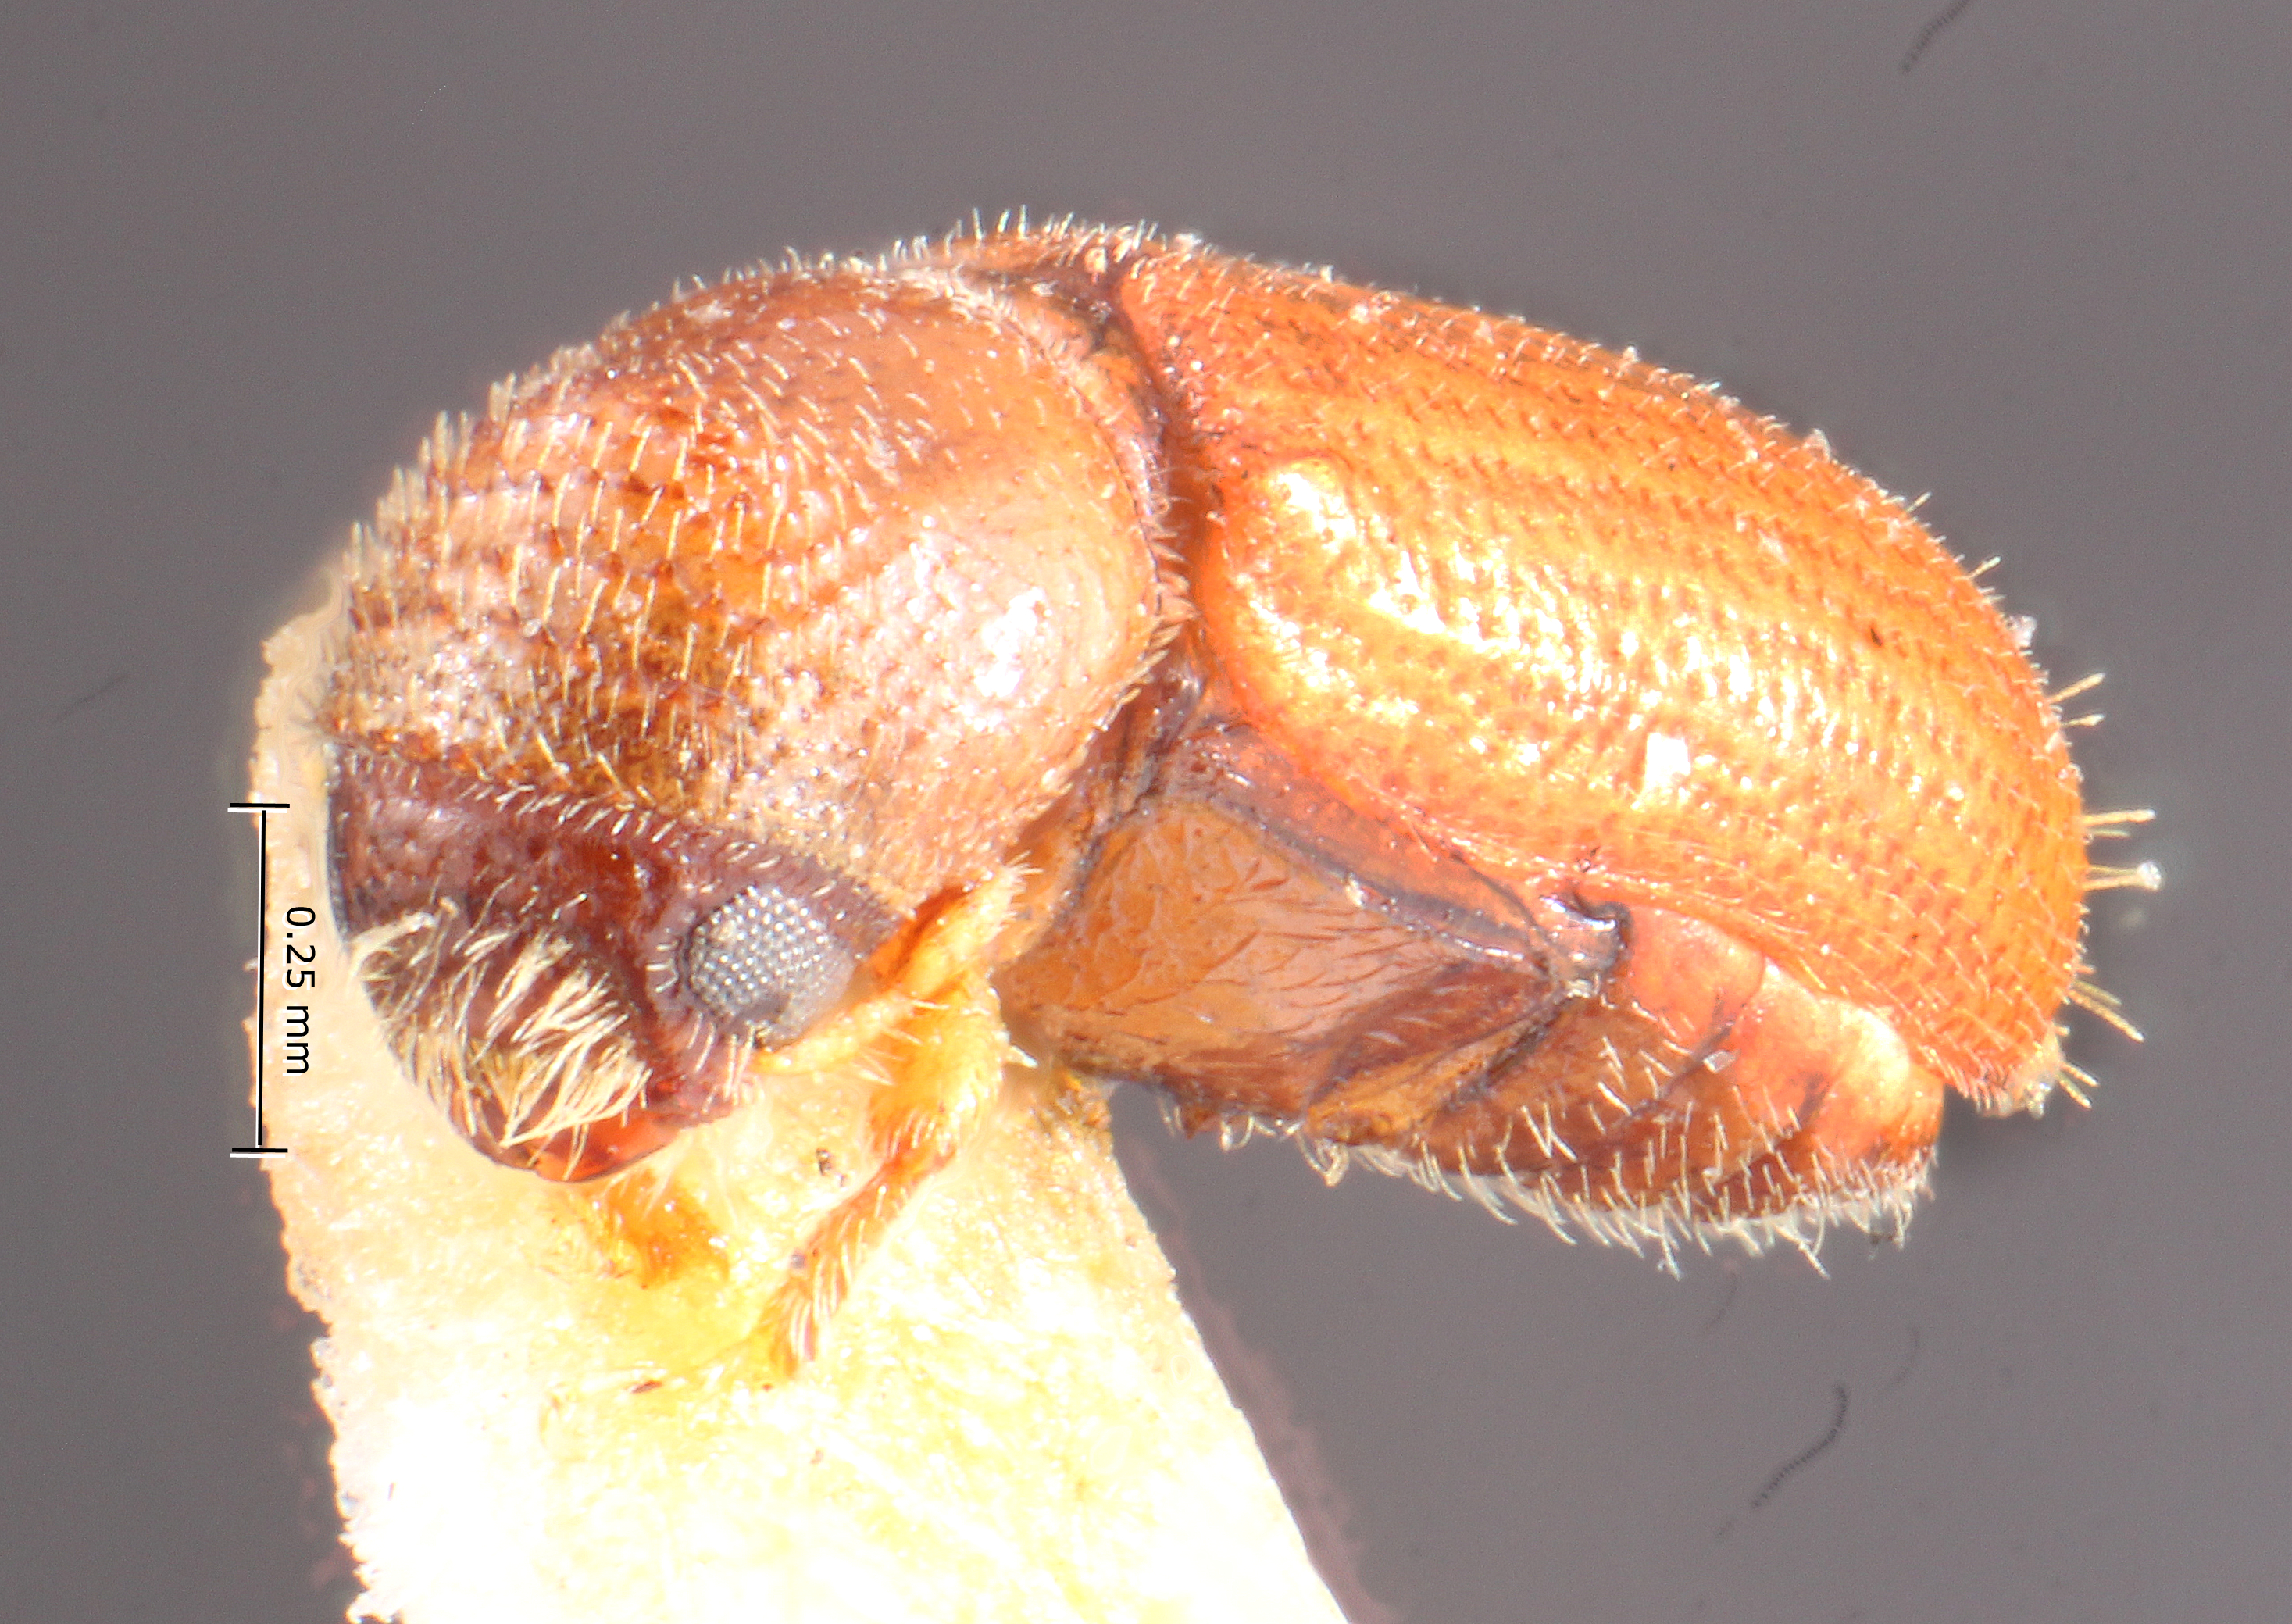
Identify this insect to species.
Pityophthorus segnis
